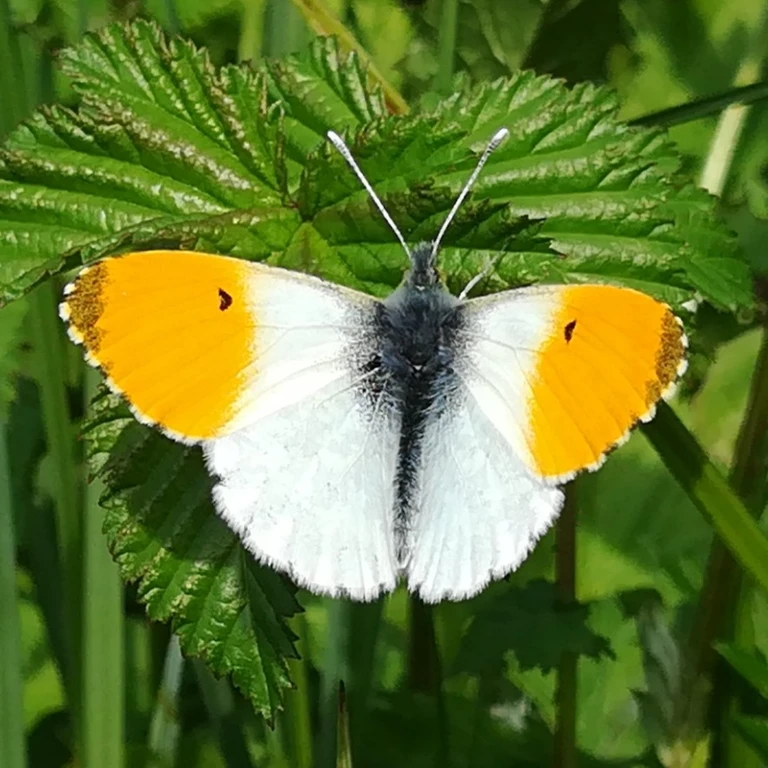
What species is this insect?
Anthocharis cardamines
